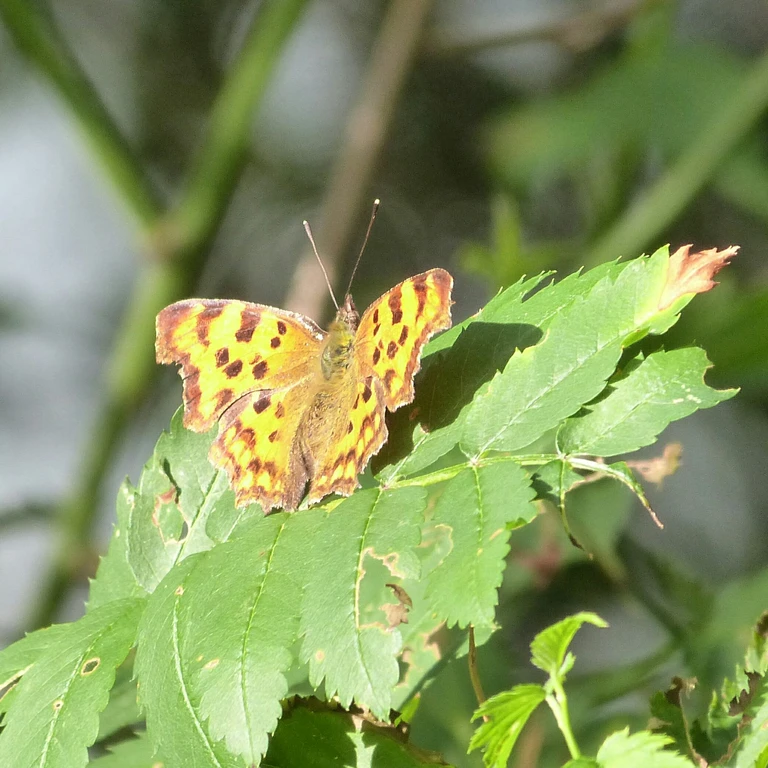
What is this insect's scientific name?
Polygonia c-album
